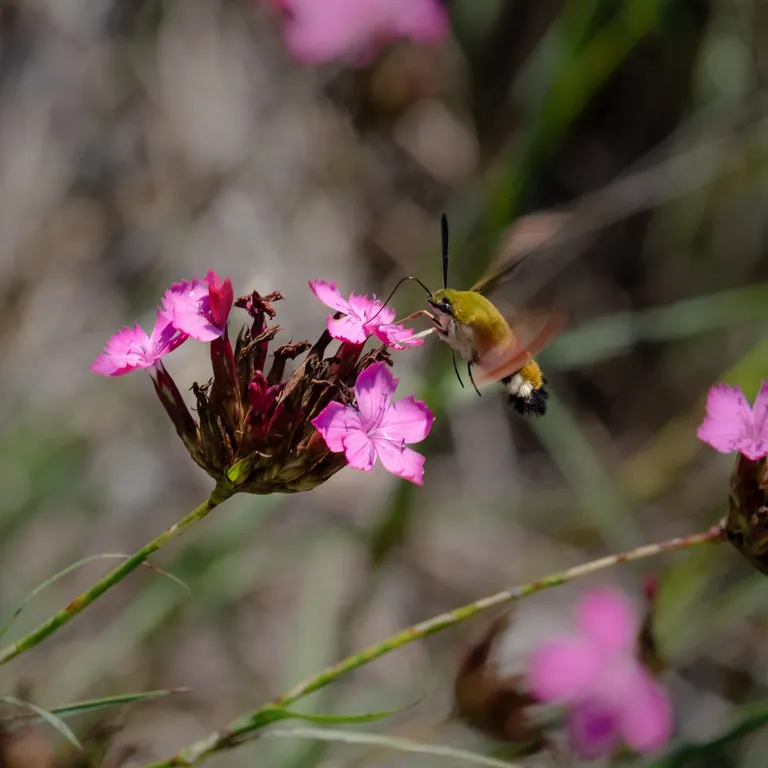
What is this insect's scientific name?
Hemaris fuciformis
